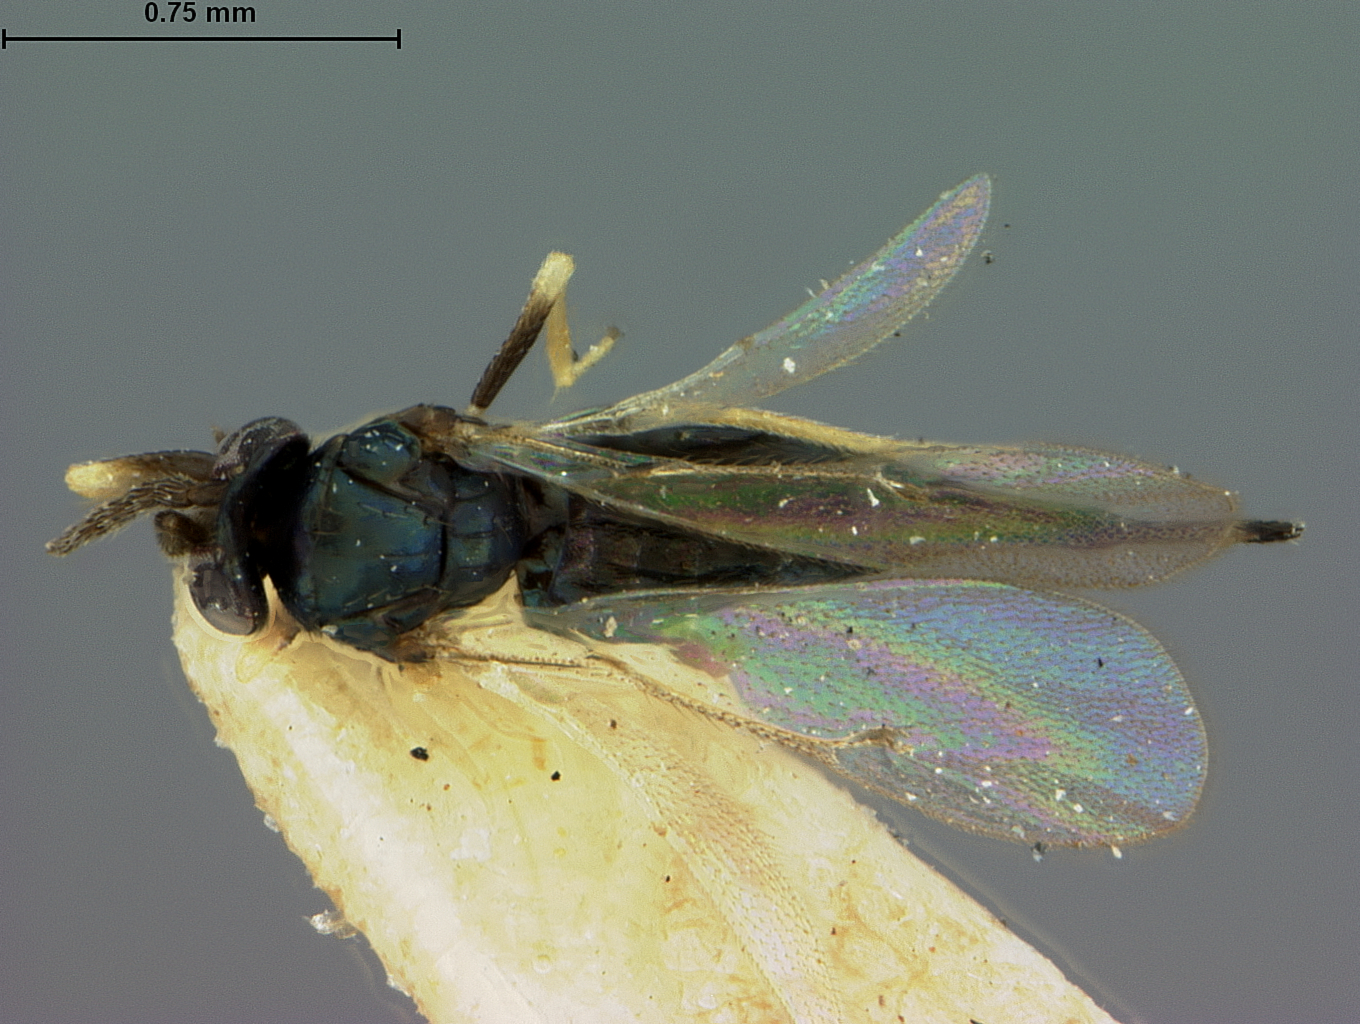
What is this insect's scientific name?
Aprostocetus americanus
